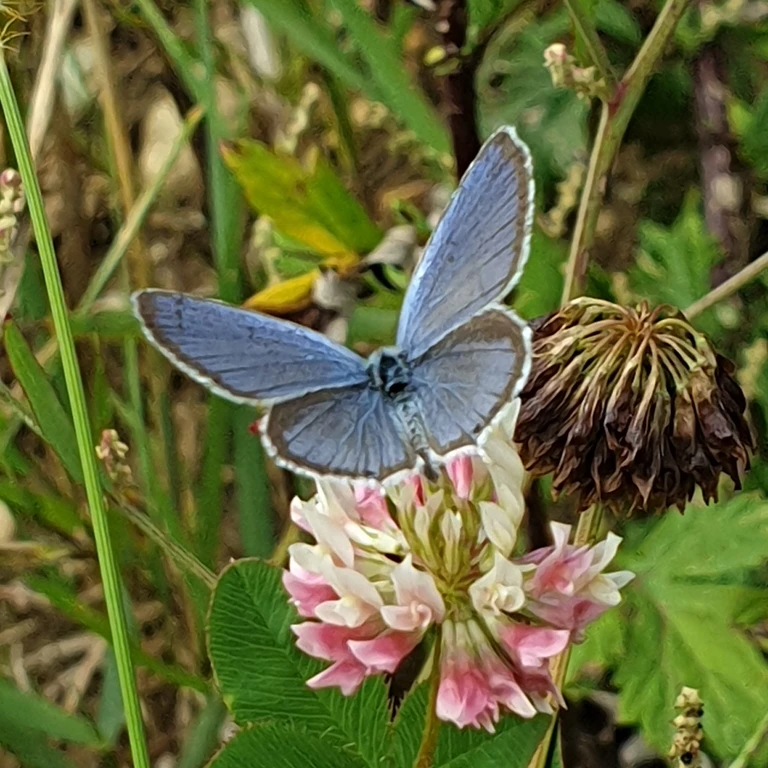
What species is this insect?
Cupido argiades (also Elkalyce argiades)
